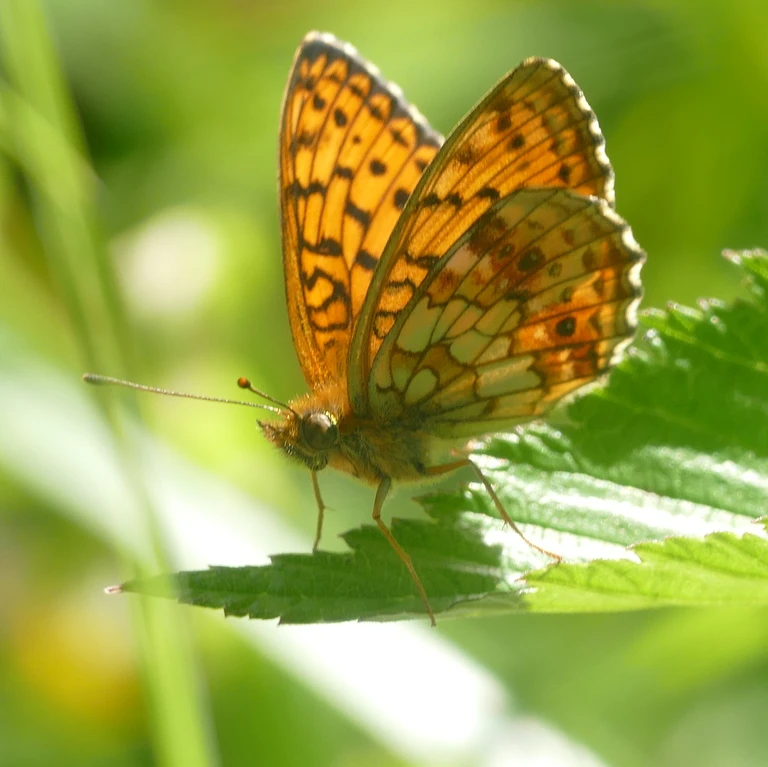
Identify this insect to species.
Brenthis ino
